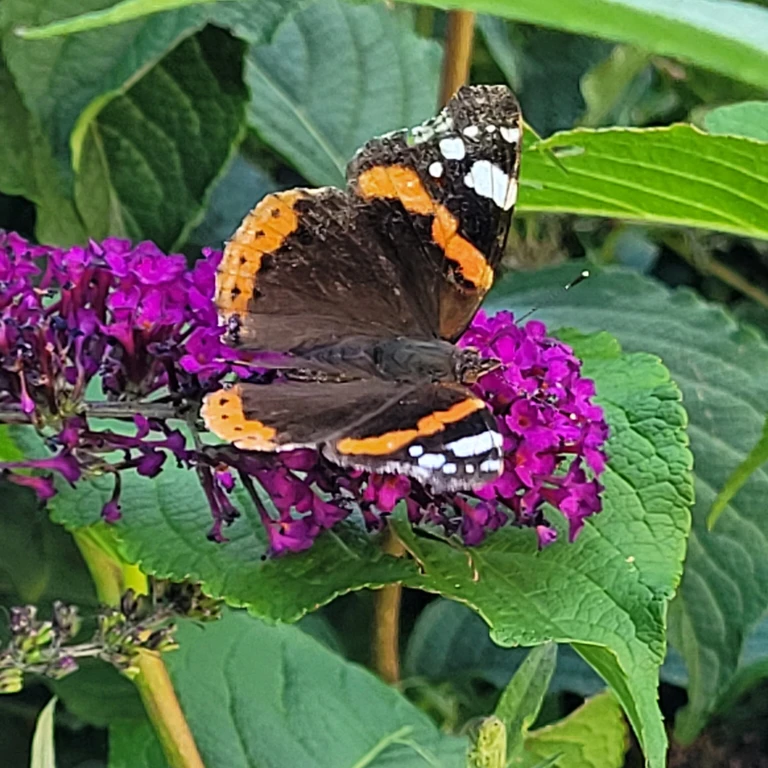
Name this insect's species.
Vanessa atalanta
